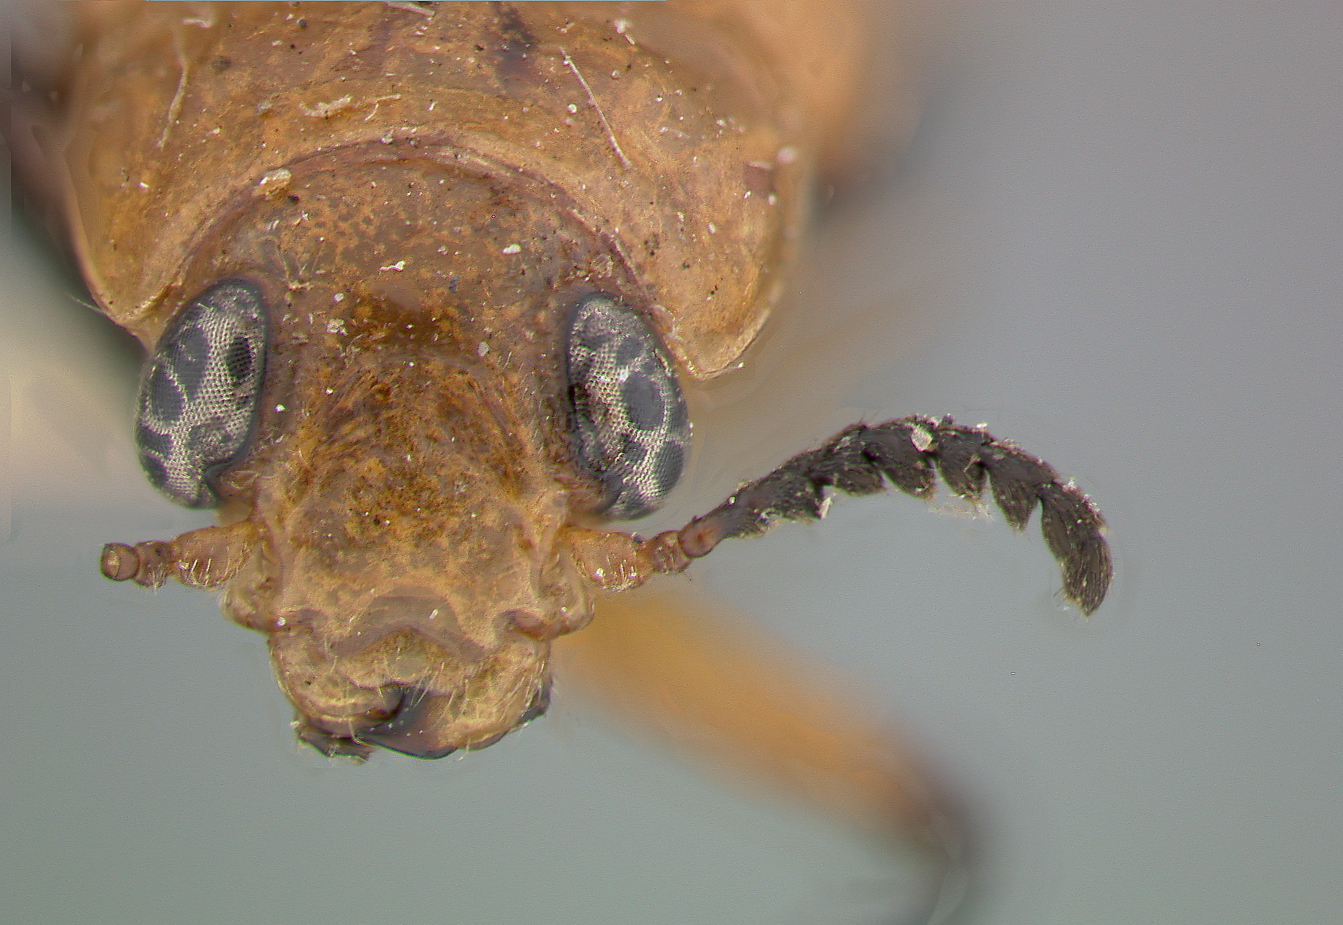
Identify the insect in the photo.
Rhopalophora angustata
